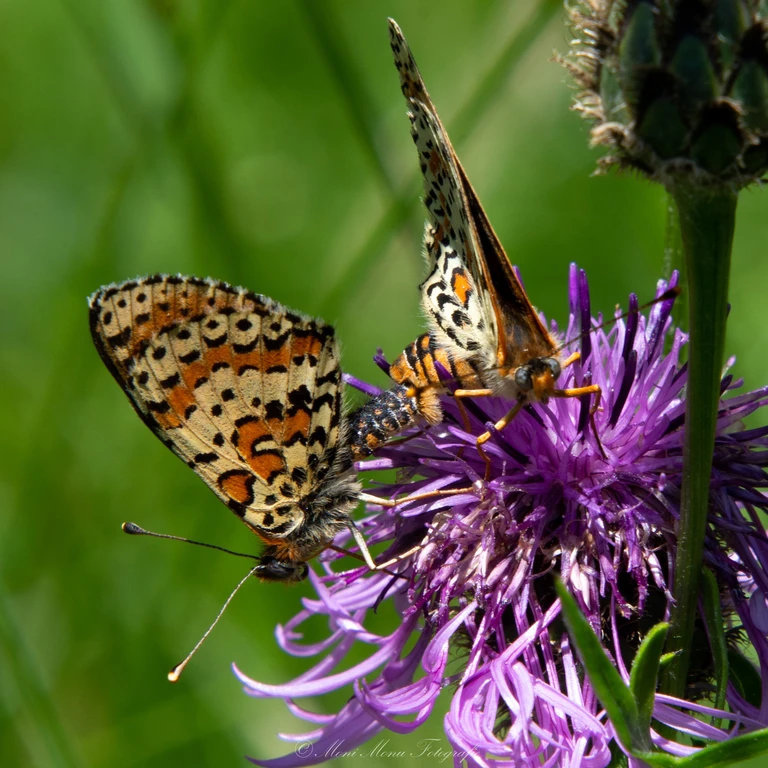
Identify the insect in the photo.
Melitaea didyma
